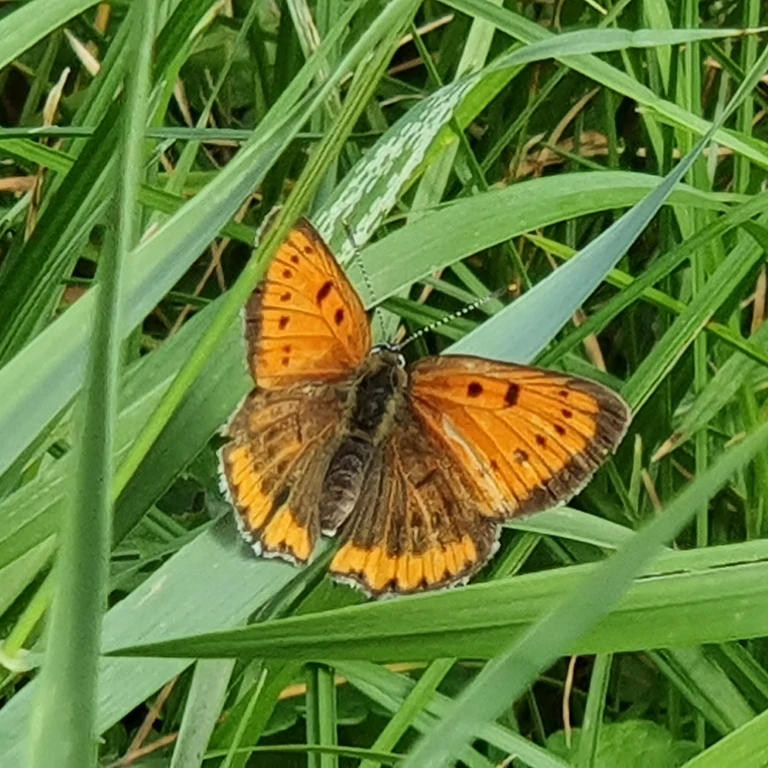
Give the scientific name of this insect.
Lycaena dispar
